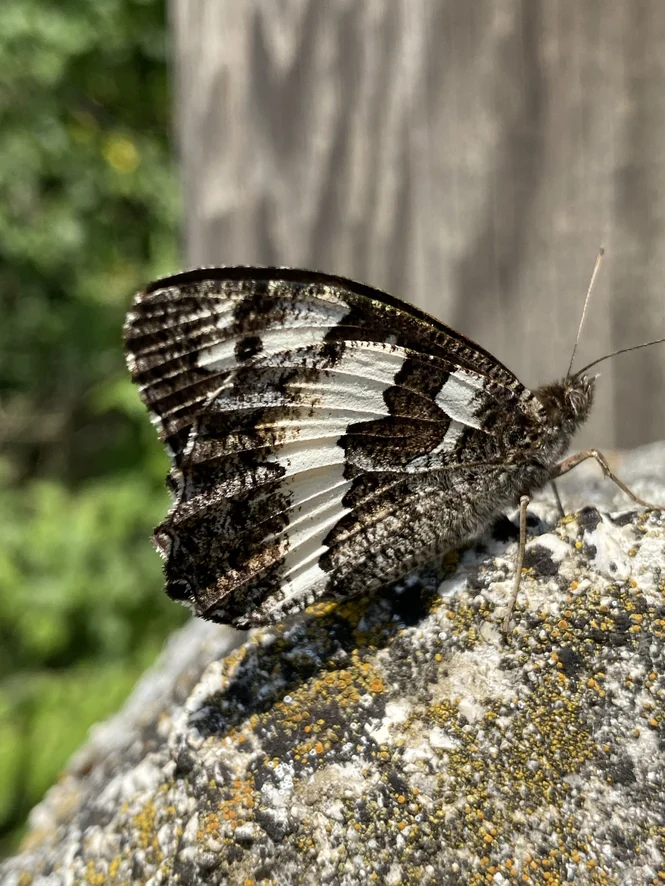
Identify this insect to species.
Brintesia circe
